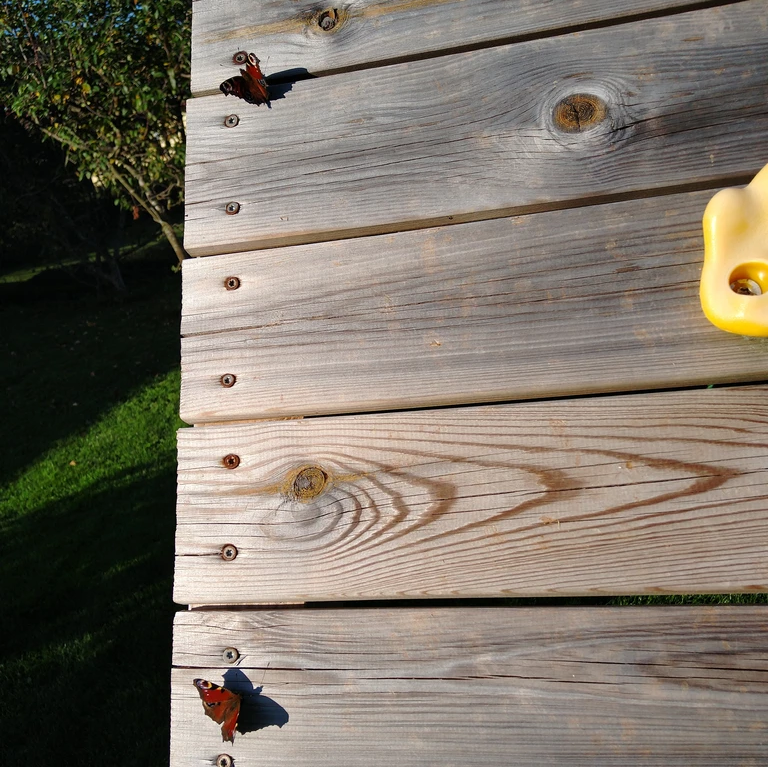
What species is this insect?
Aglais io
